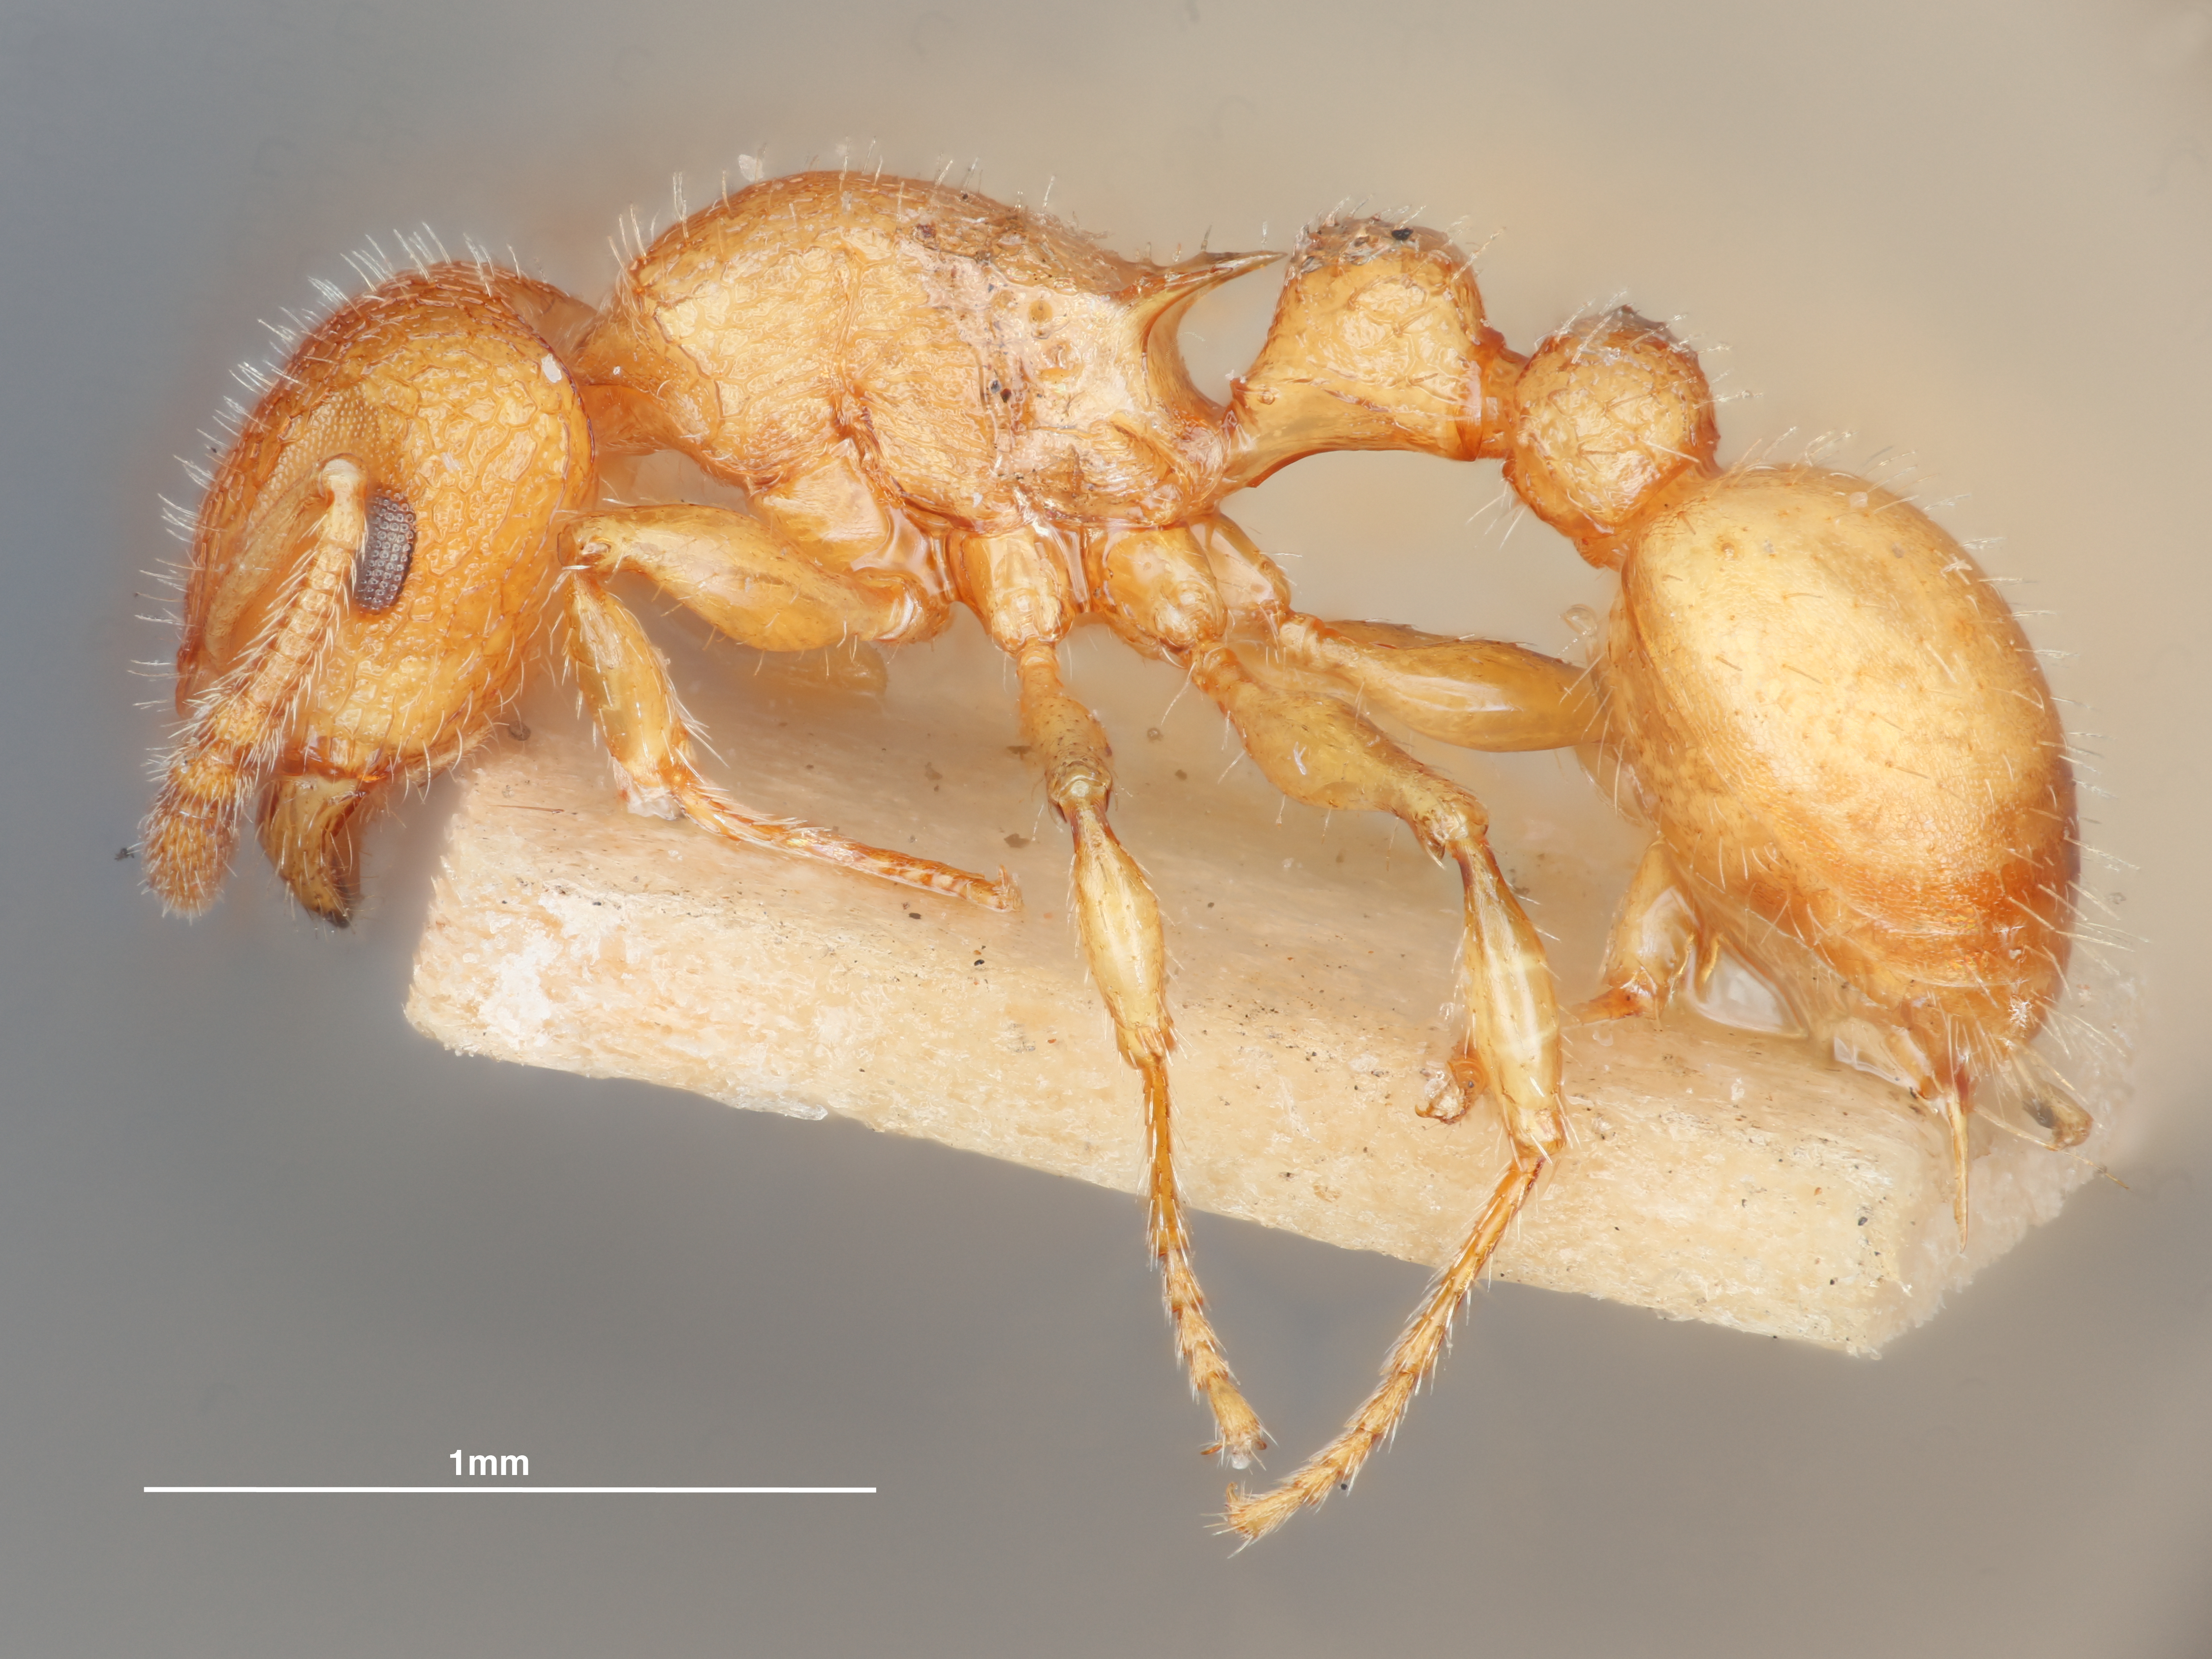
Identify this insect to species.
Tetramorium scrobiferum
